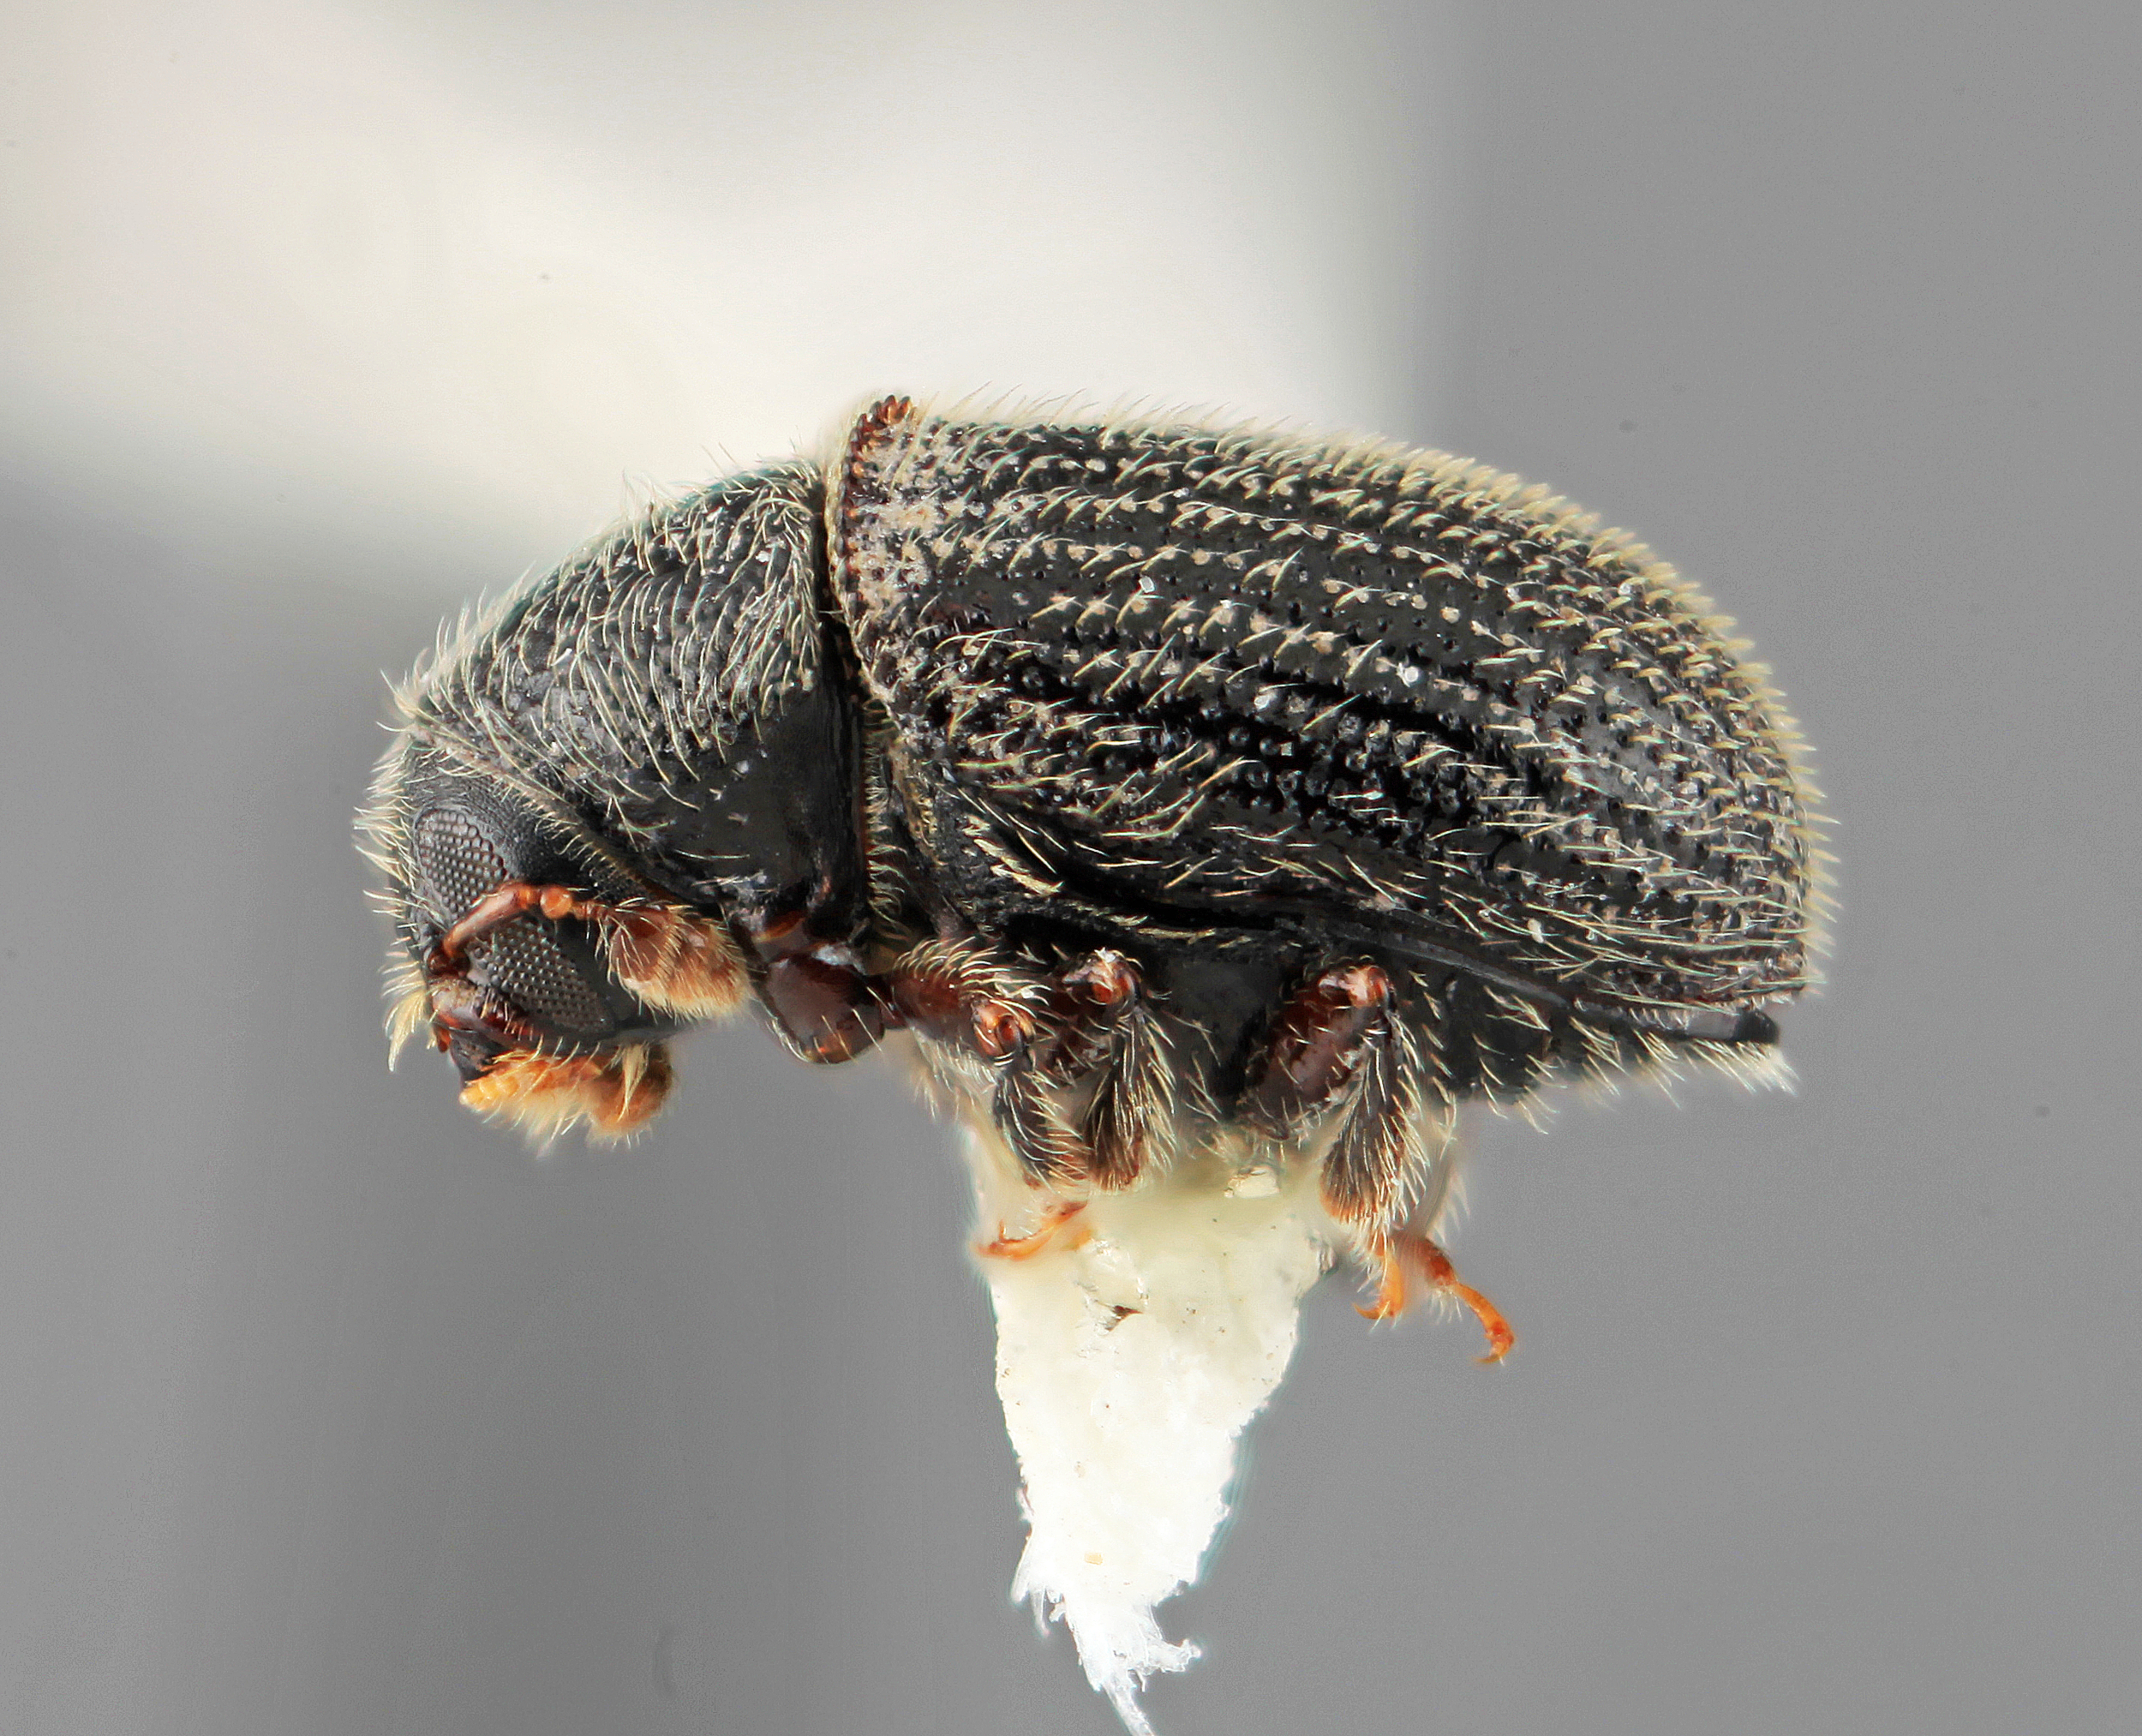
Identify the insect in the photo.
Phloeotribus quercinus
